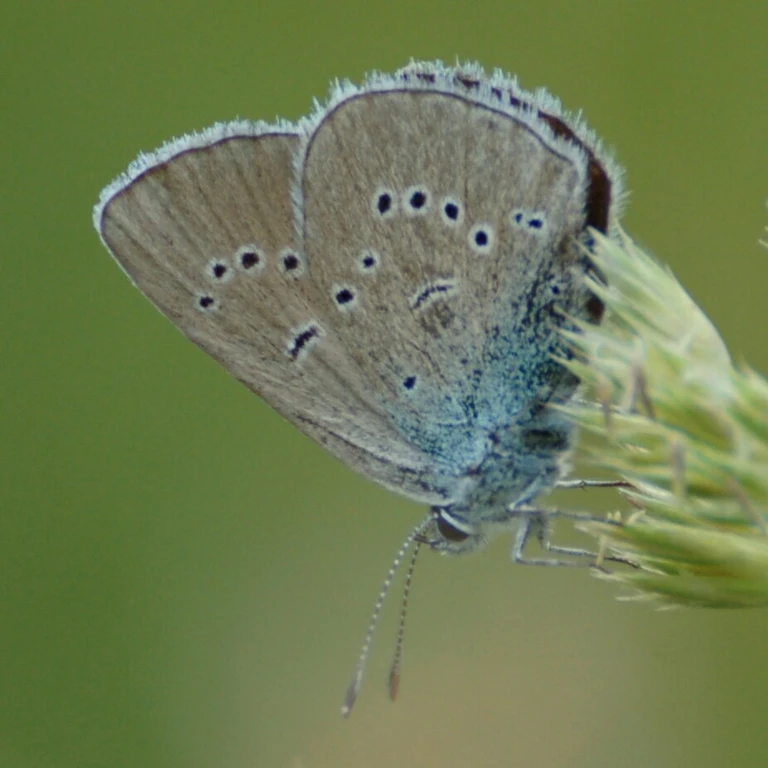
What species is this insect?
Cyaniris semiargus
